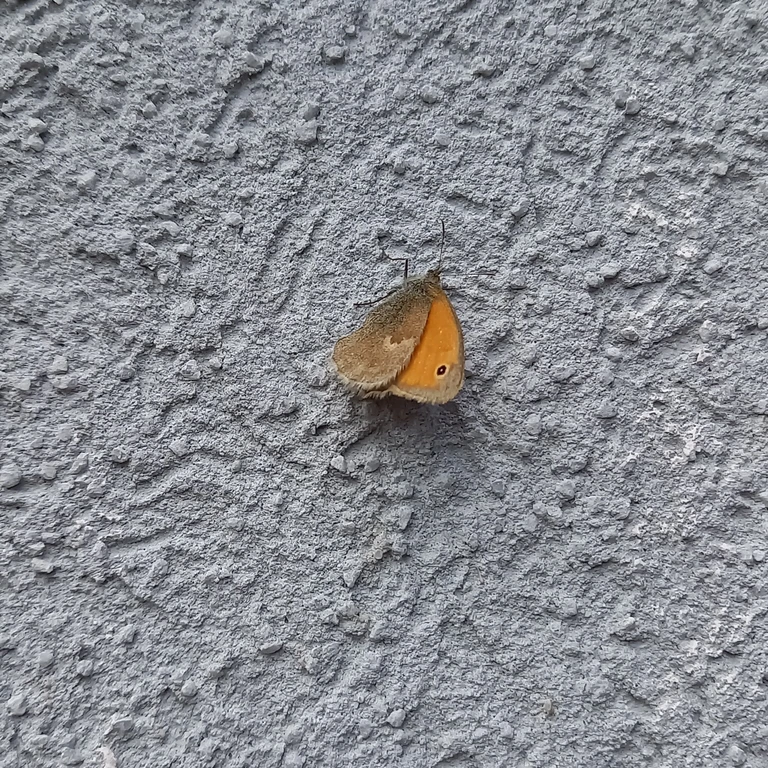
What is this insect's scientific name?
Coenonympha pamphilus
